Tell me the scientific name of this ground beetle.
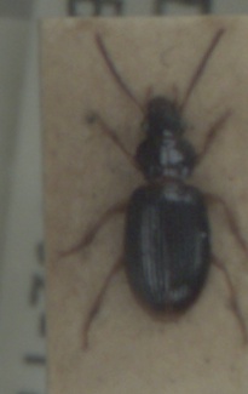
Bradycellus sharpi
